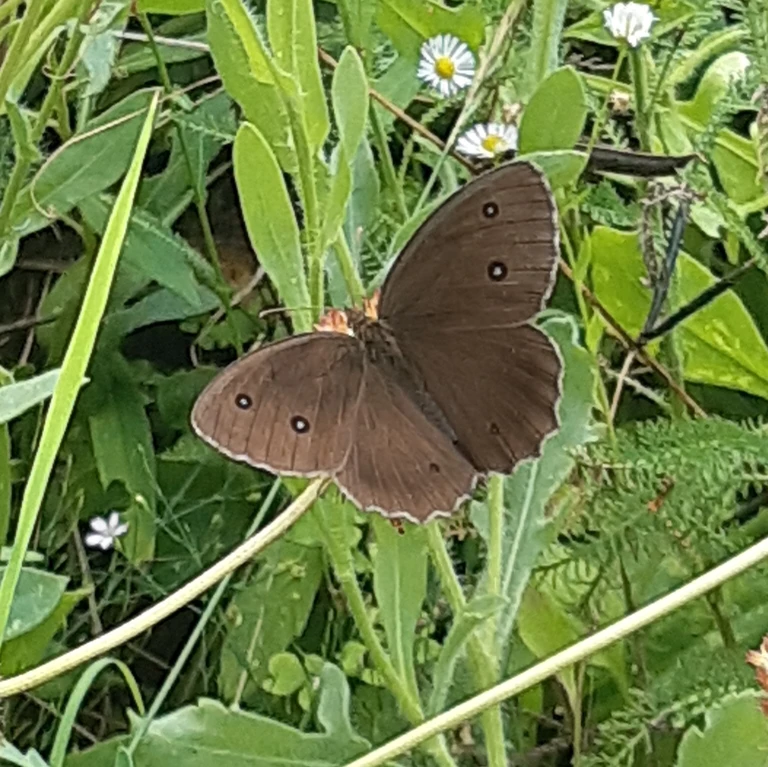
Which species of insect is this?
Minois dryas
